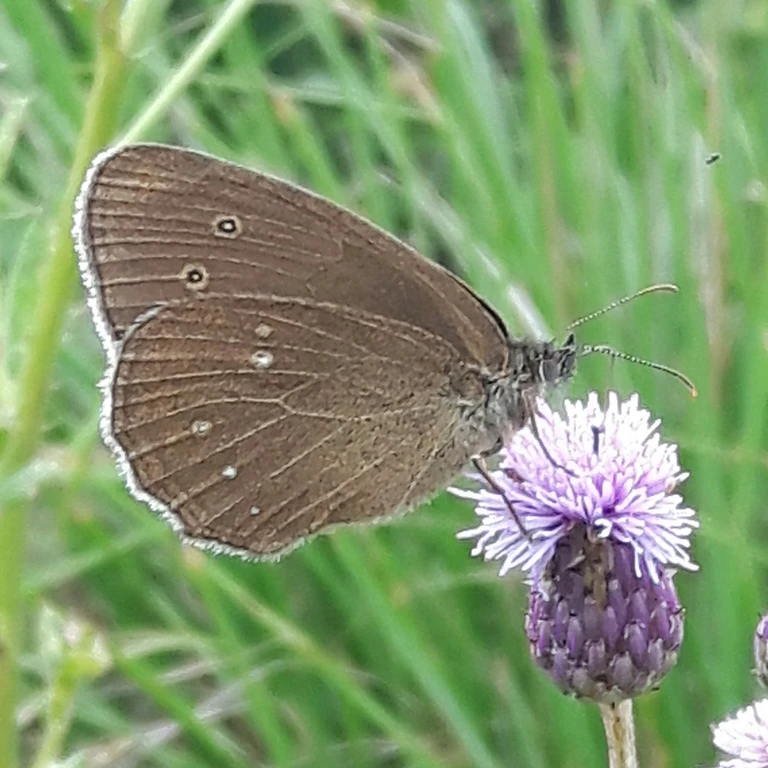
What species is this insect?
Aphantopus hyperantus
